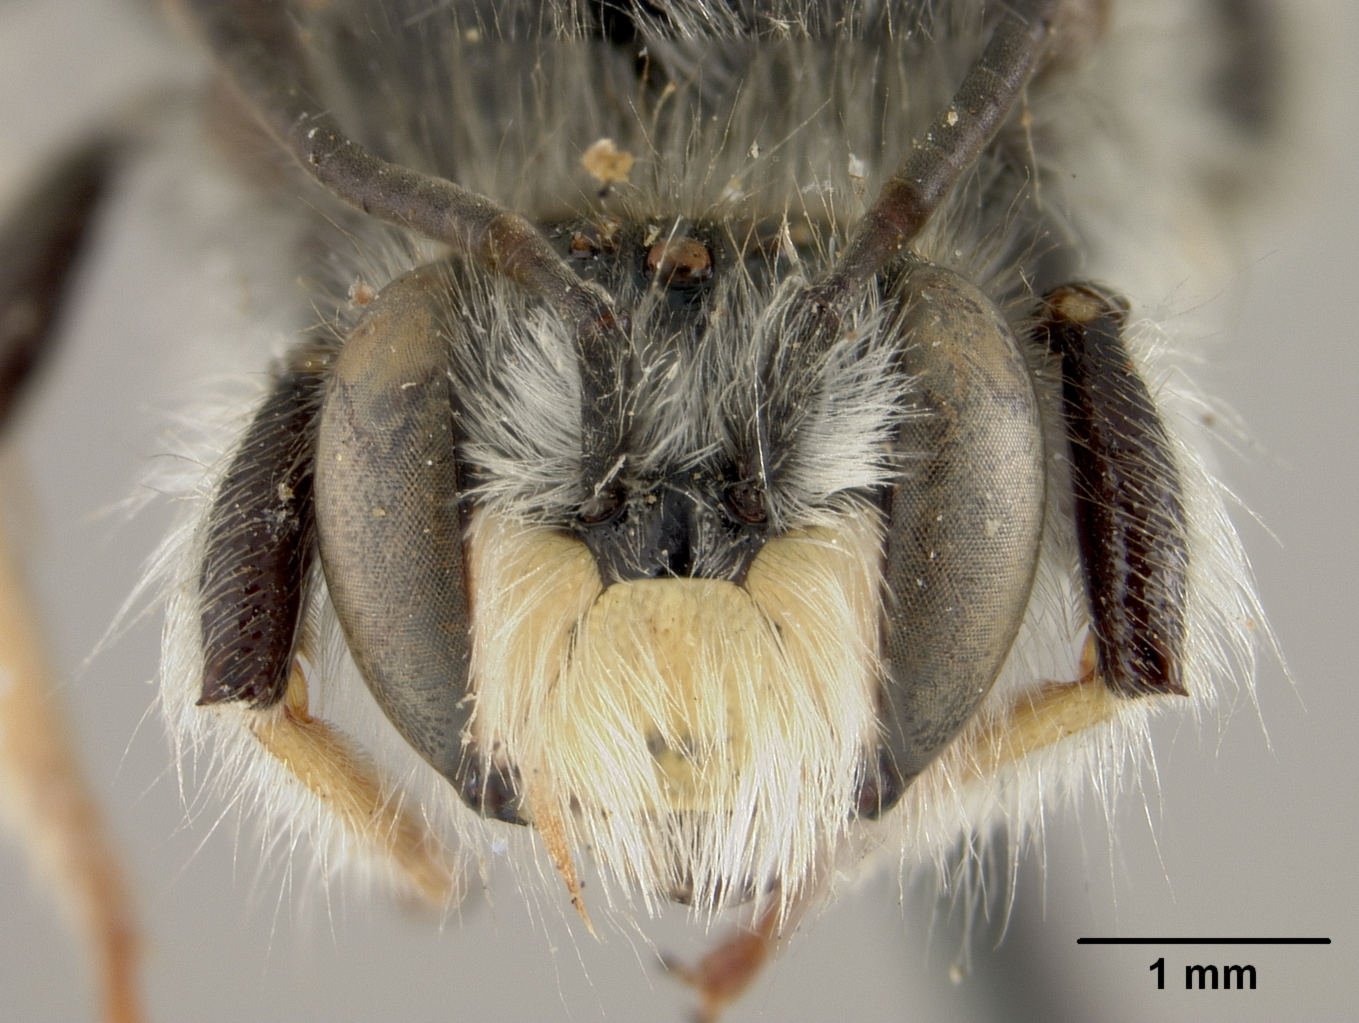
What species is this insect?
Anthidium philorum
